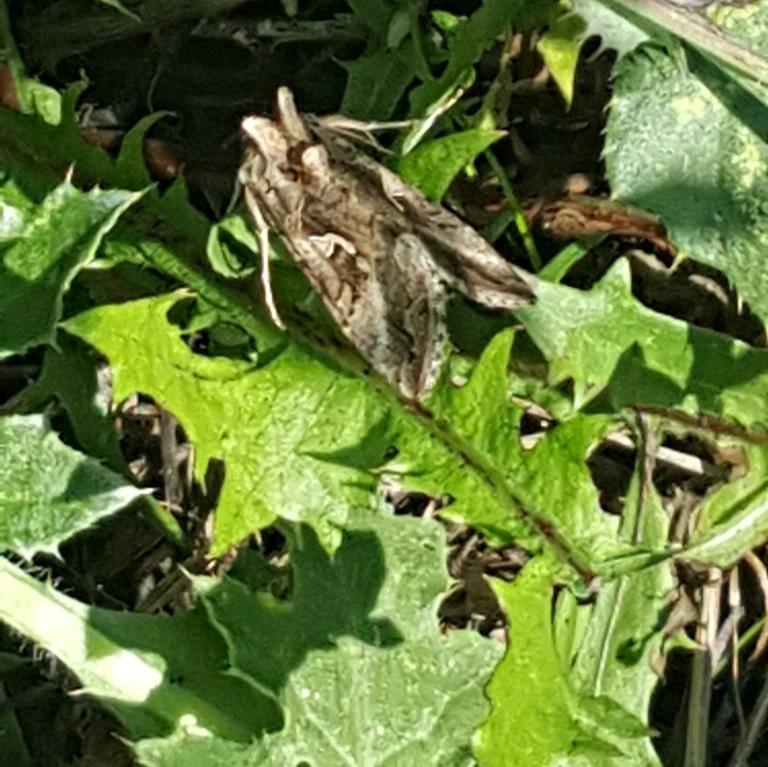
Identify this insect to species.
Autographa gamma
